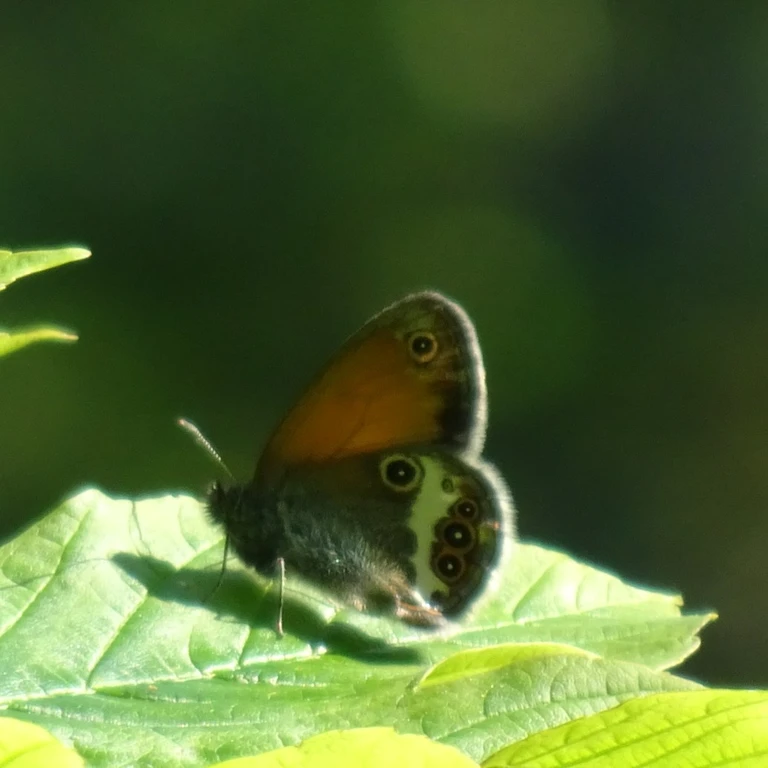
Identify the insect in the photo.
Coenonympha arcania
